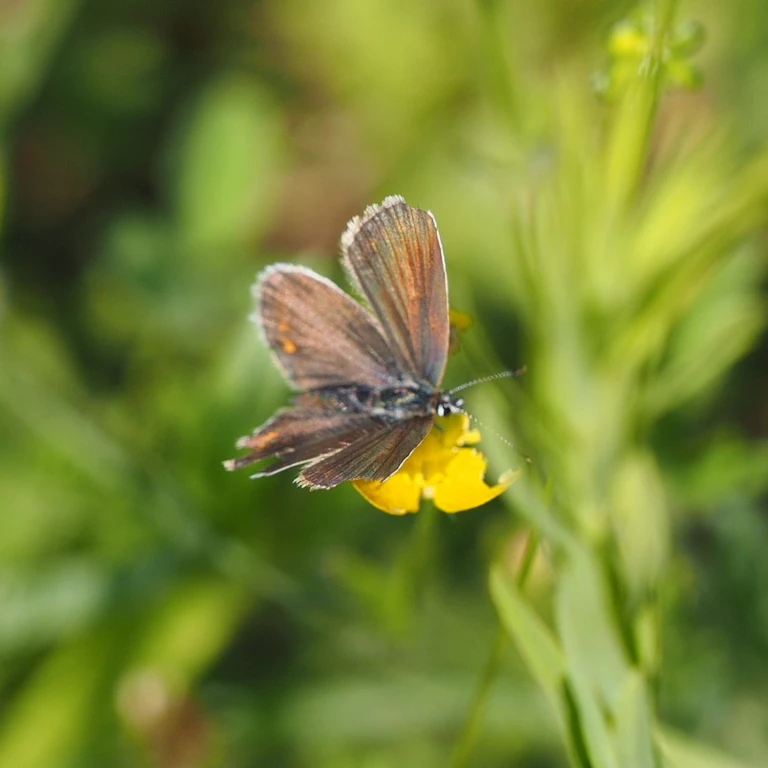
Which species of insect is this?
Plebejus argus
